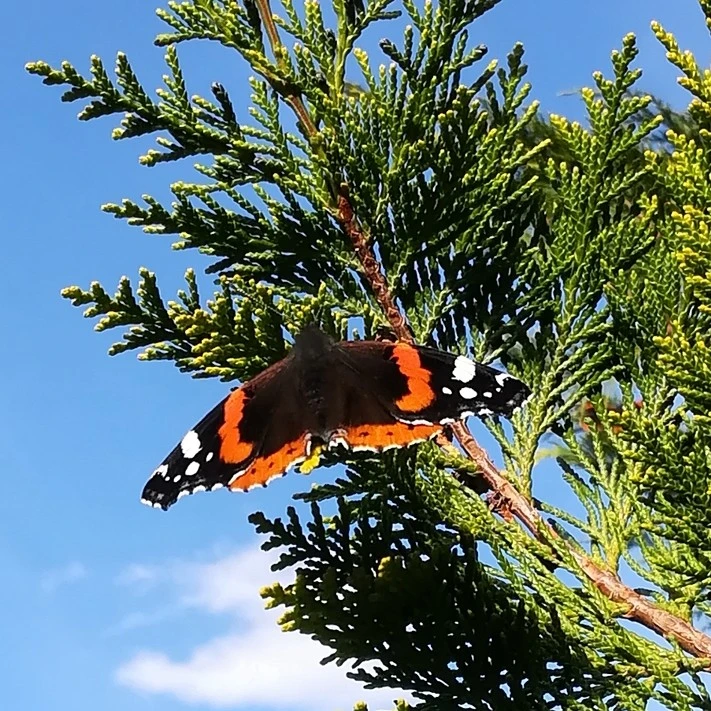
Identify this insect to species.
Vanessa atalanta
